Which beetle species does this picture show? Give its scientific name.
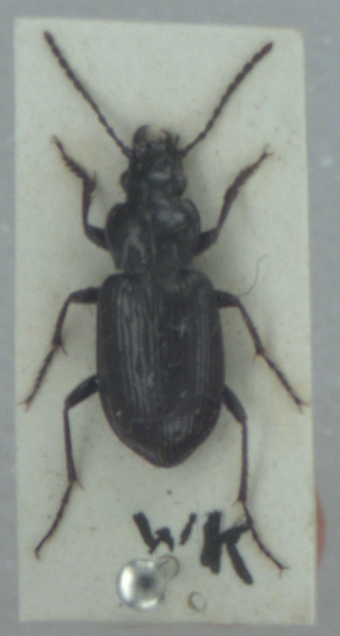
Pterostichus quadrifoveolatus
